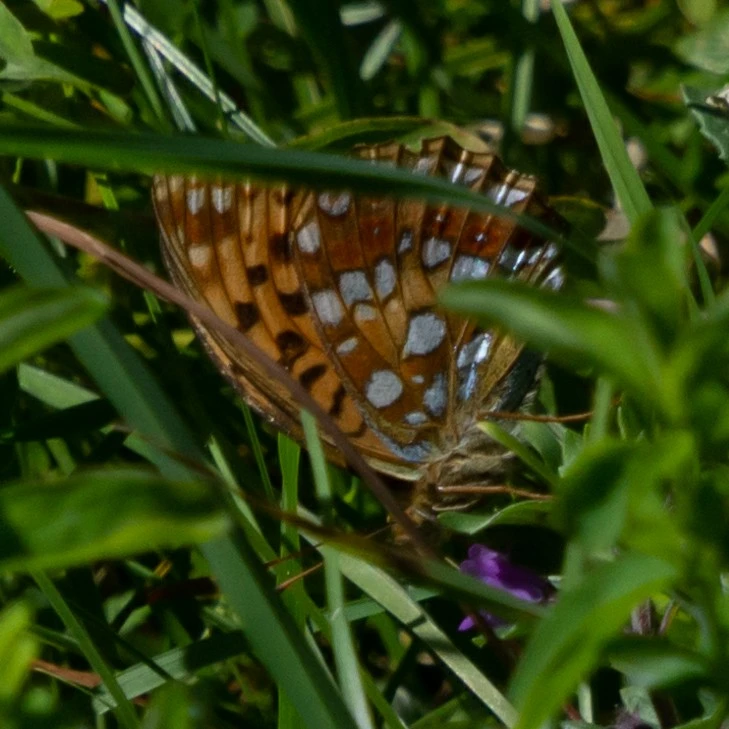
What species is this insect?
Fabriciana adippe
